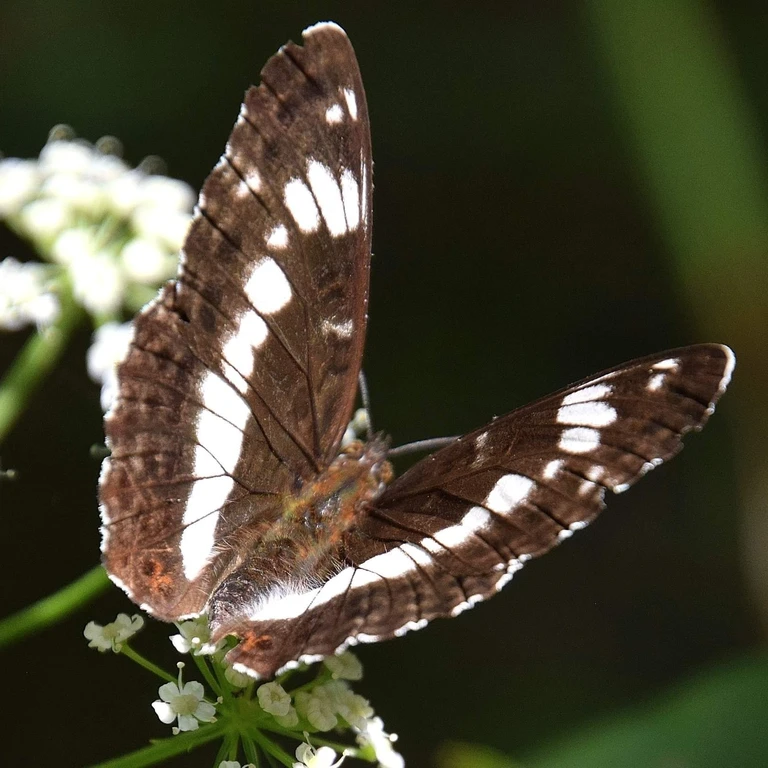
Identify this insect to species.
Limenitis camilla (also Ladoga camilla)
